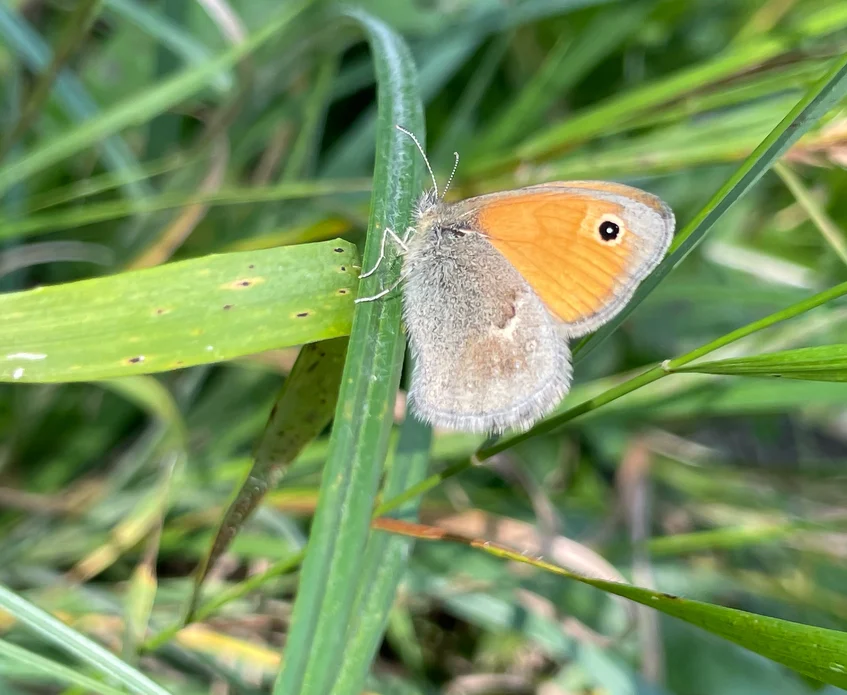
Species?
Coenonympha pamphilus
